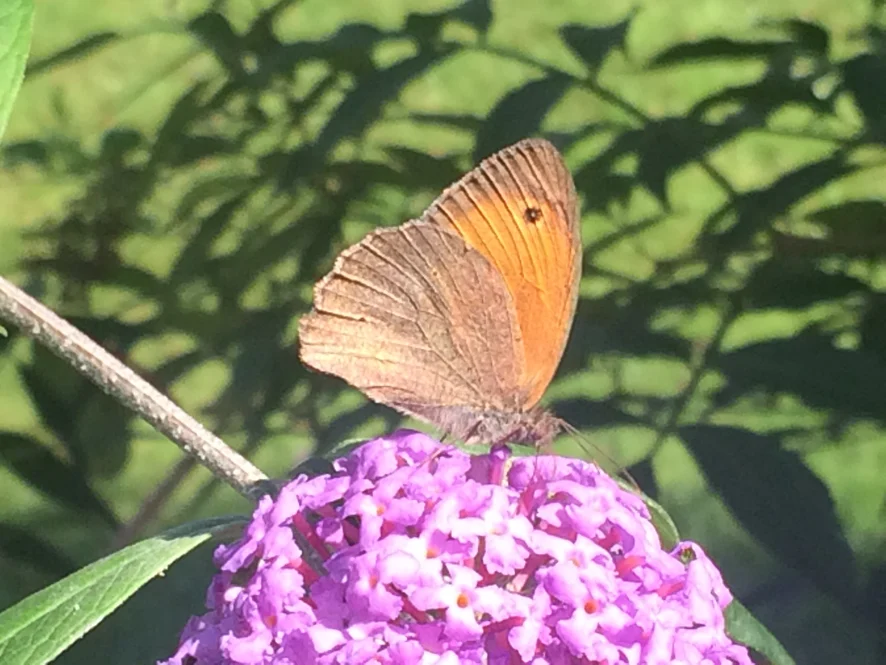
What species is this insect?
Maniola jurtina
